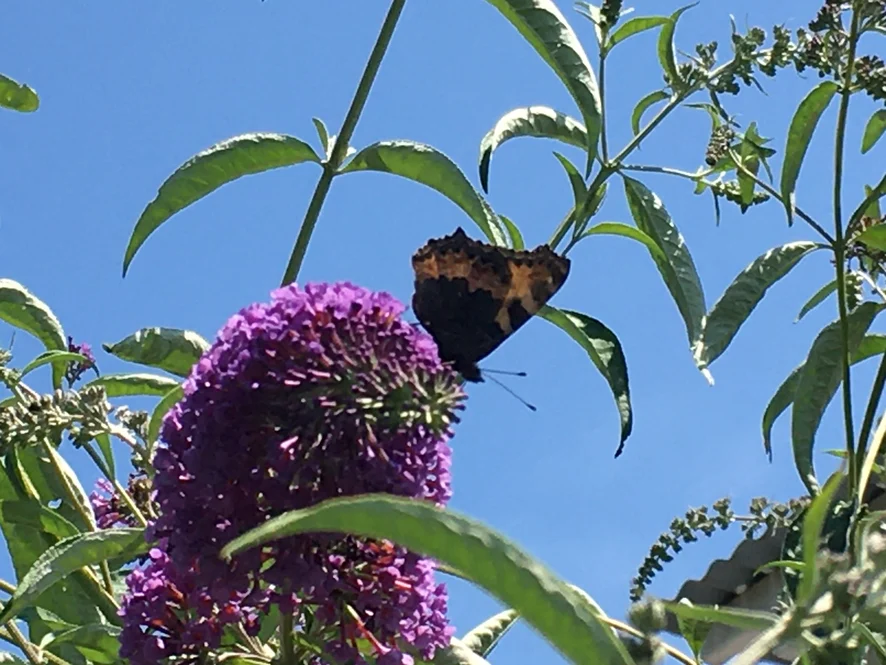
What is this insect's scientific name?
Aglais urticae
